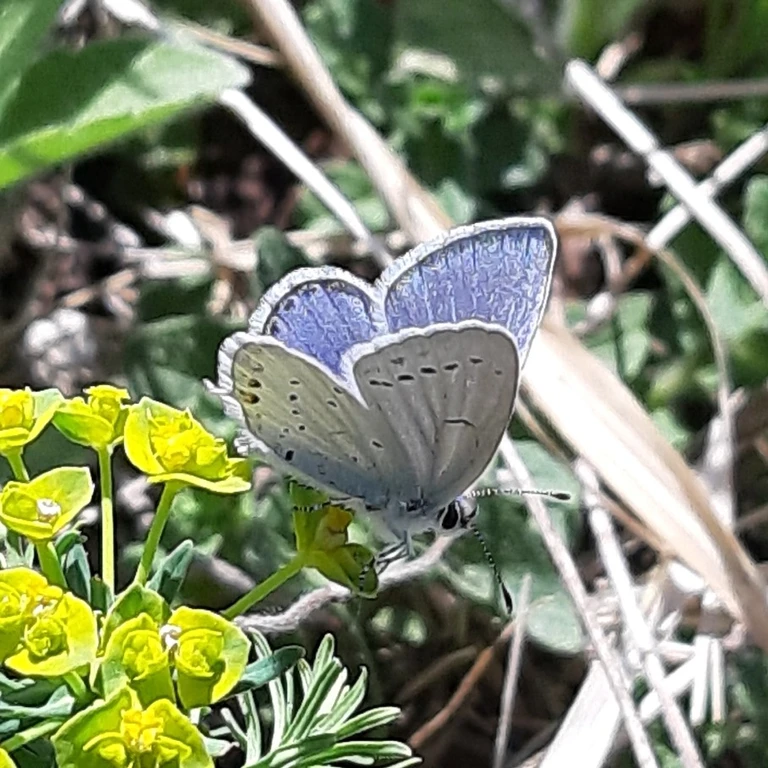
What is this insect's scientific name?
Cupido argiades (also Elkalyce argiades)
